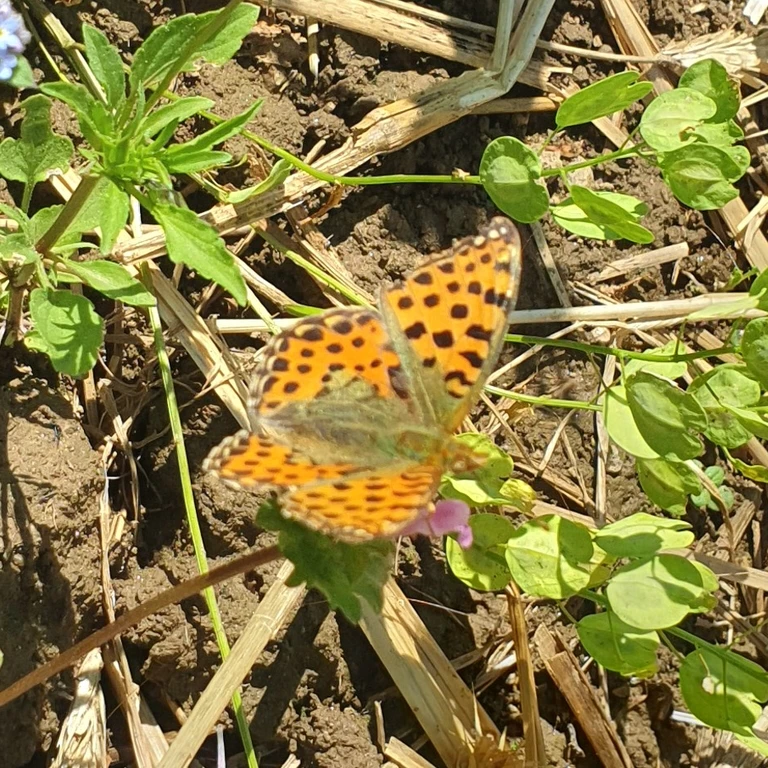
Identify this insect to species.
Issoria lathonia
